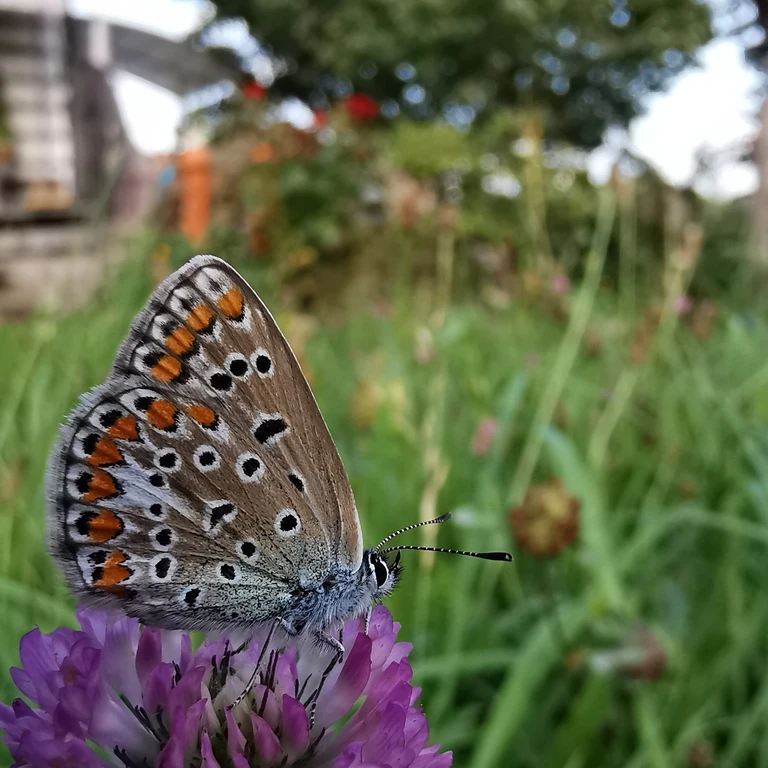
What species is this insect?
Polyommatus icarus
